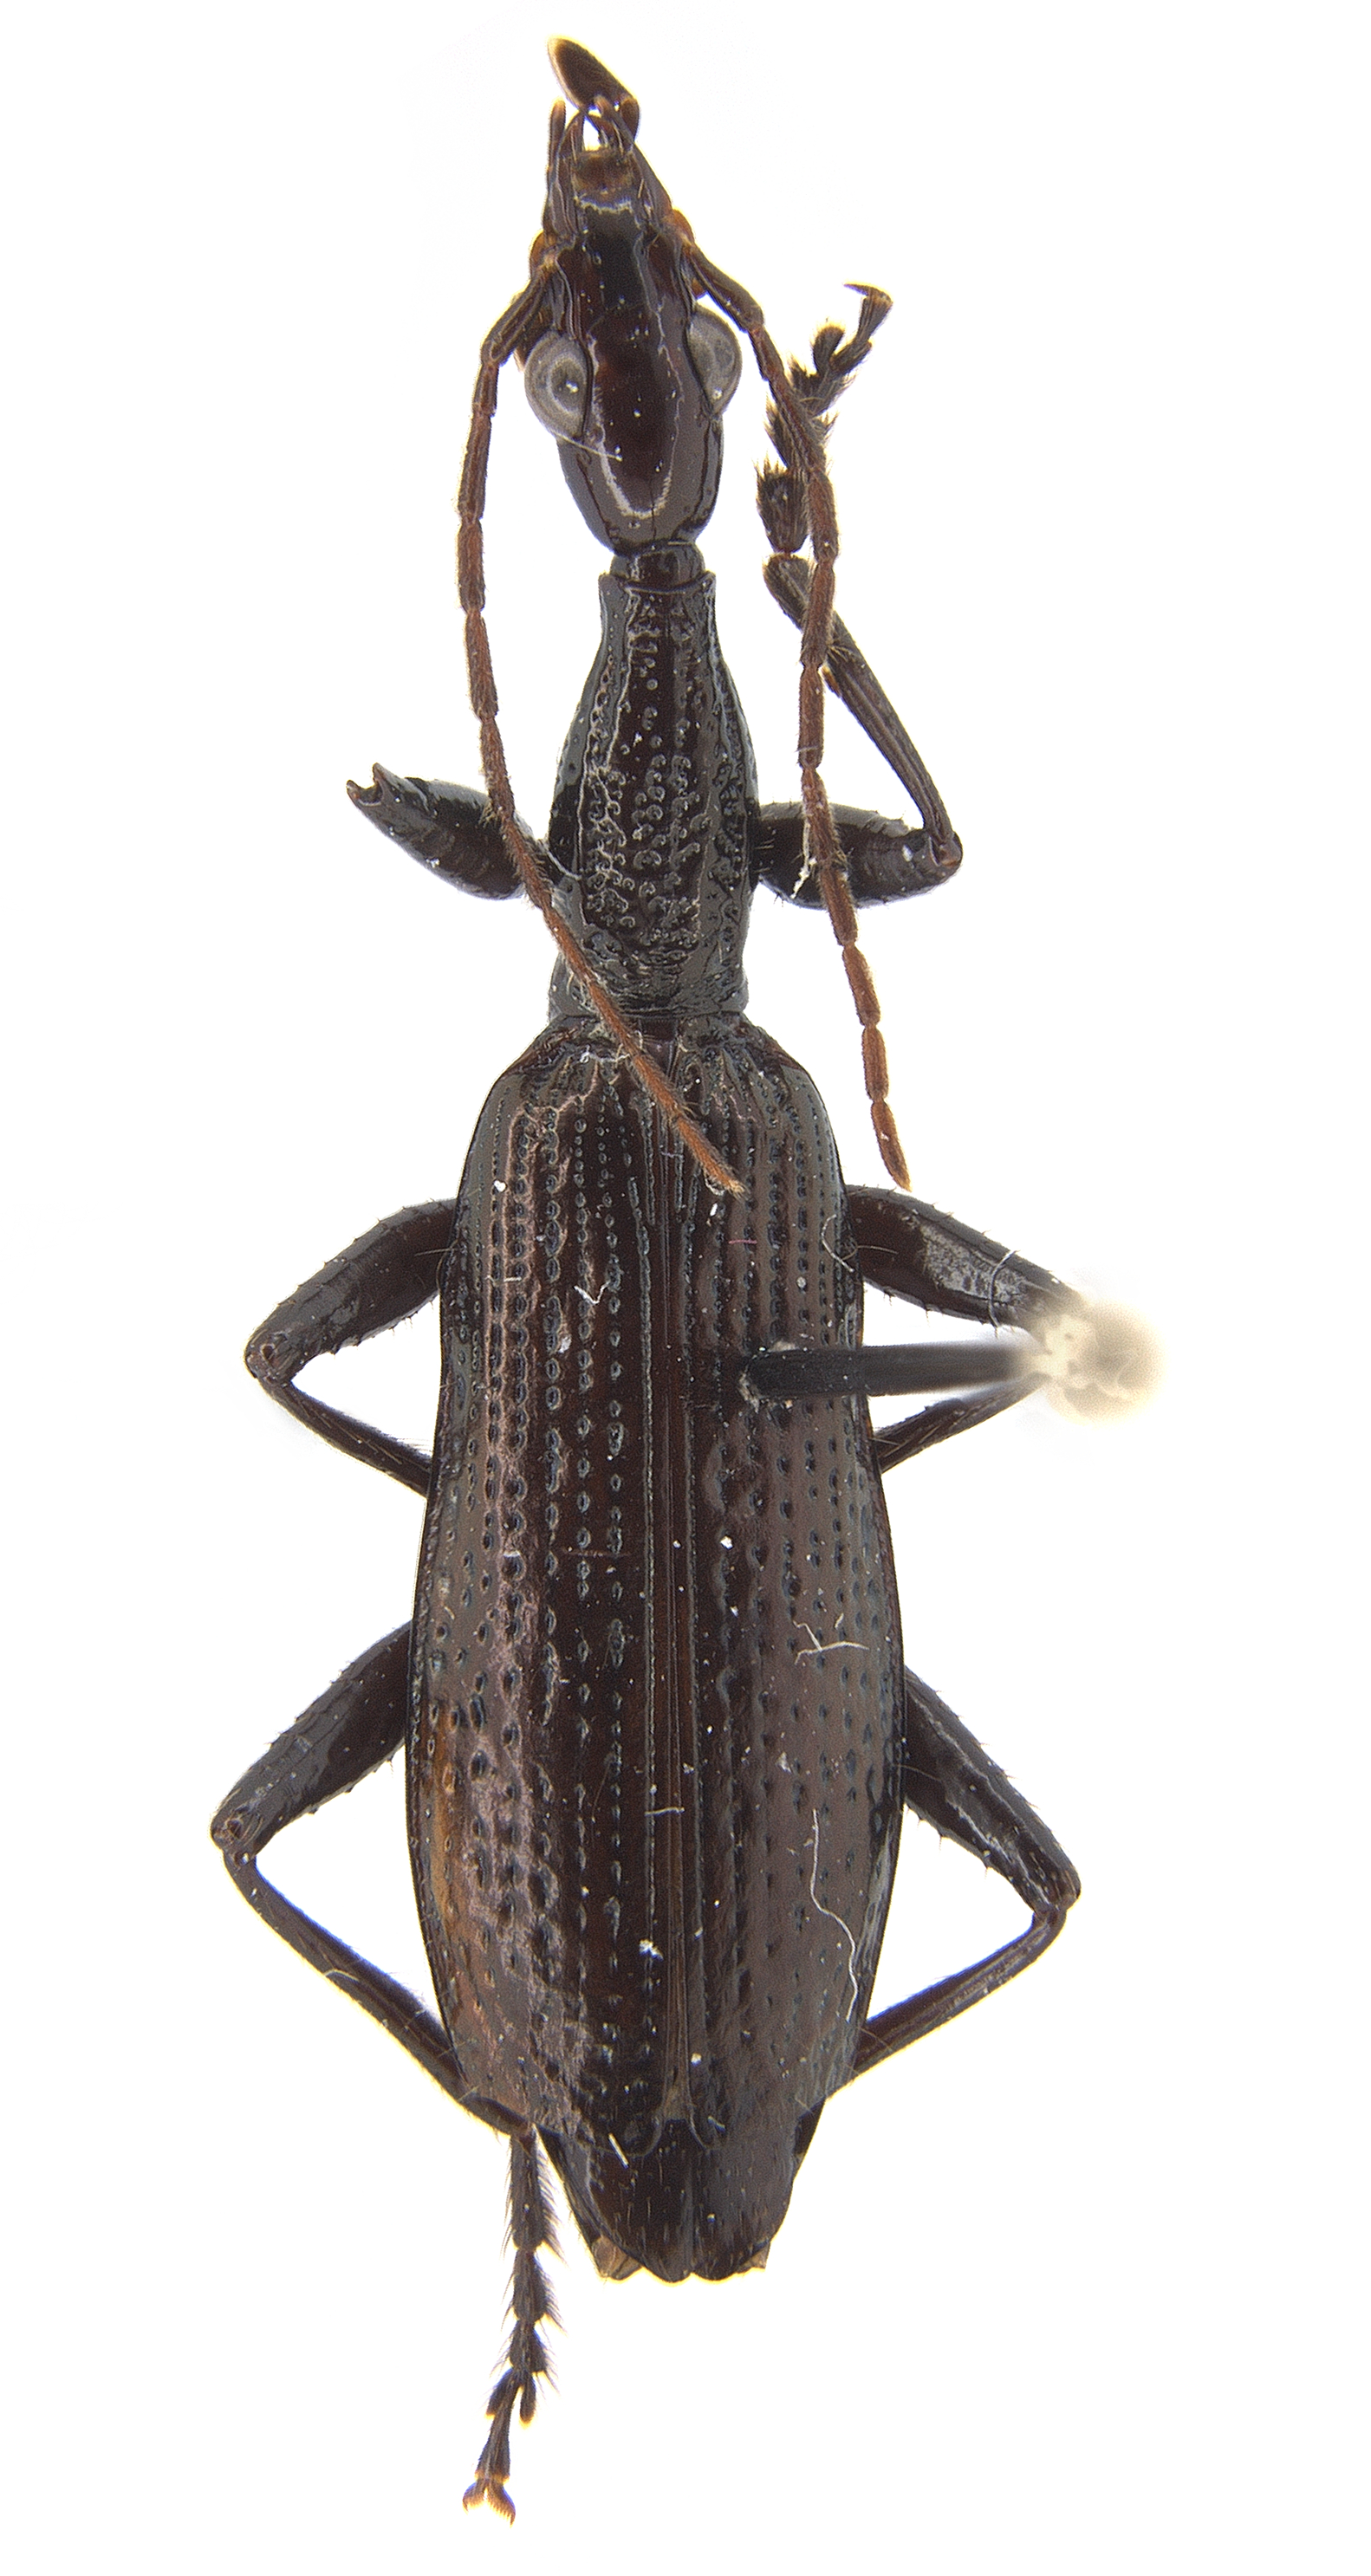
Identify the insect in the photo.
Agra rileyi
